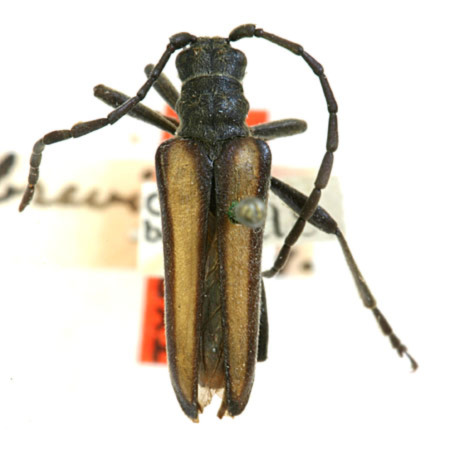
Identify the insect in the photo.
Stenocorus obtusus (also Stenocorus brevicollis)
